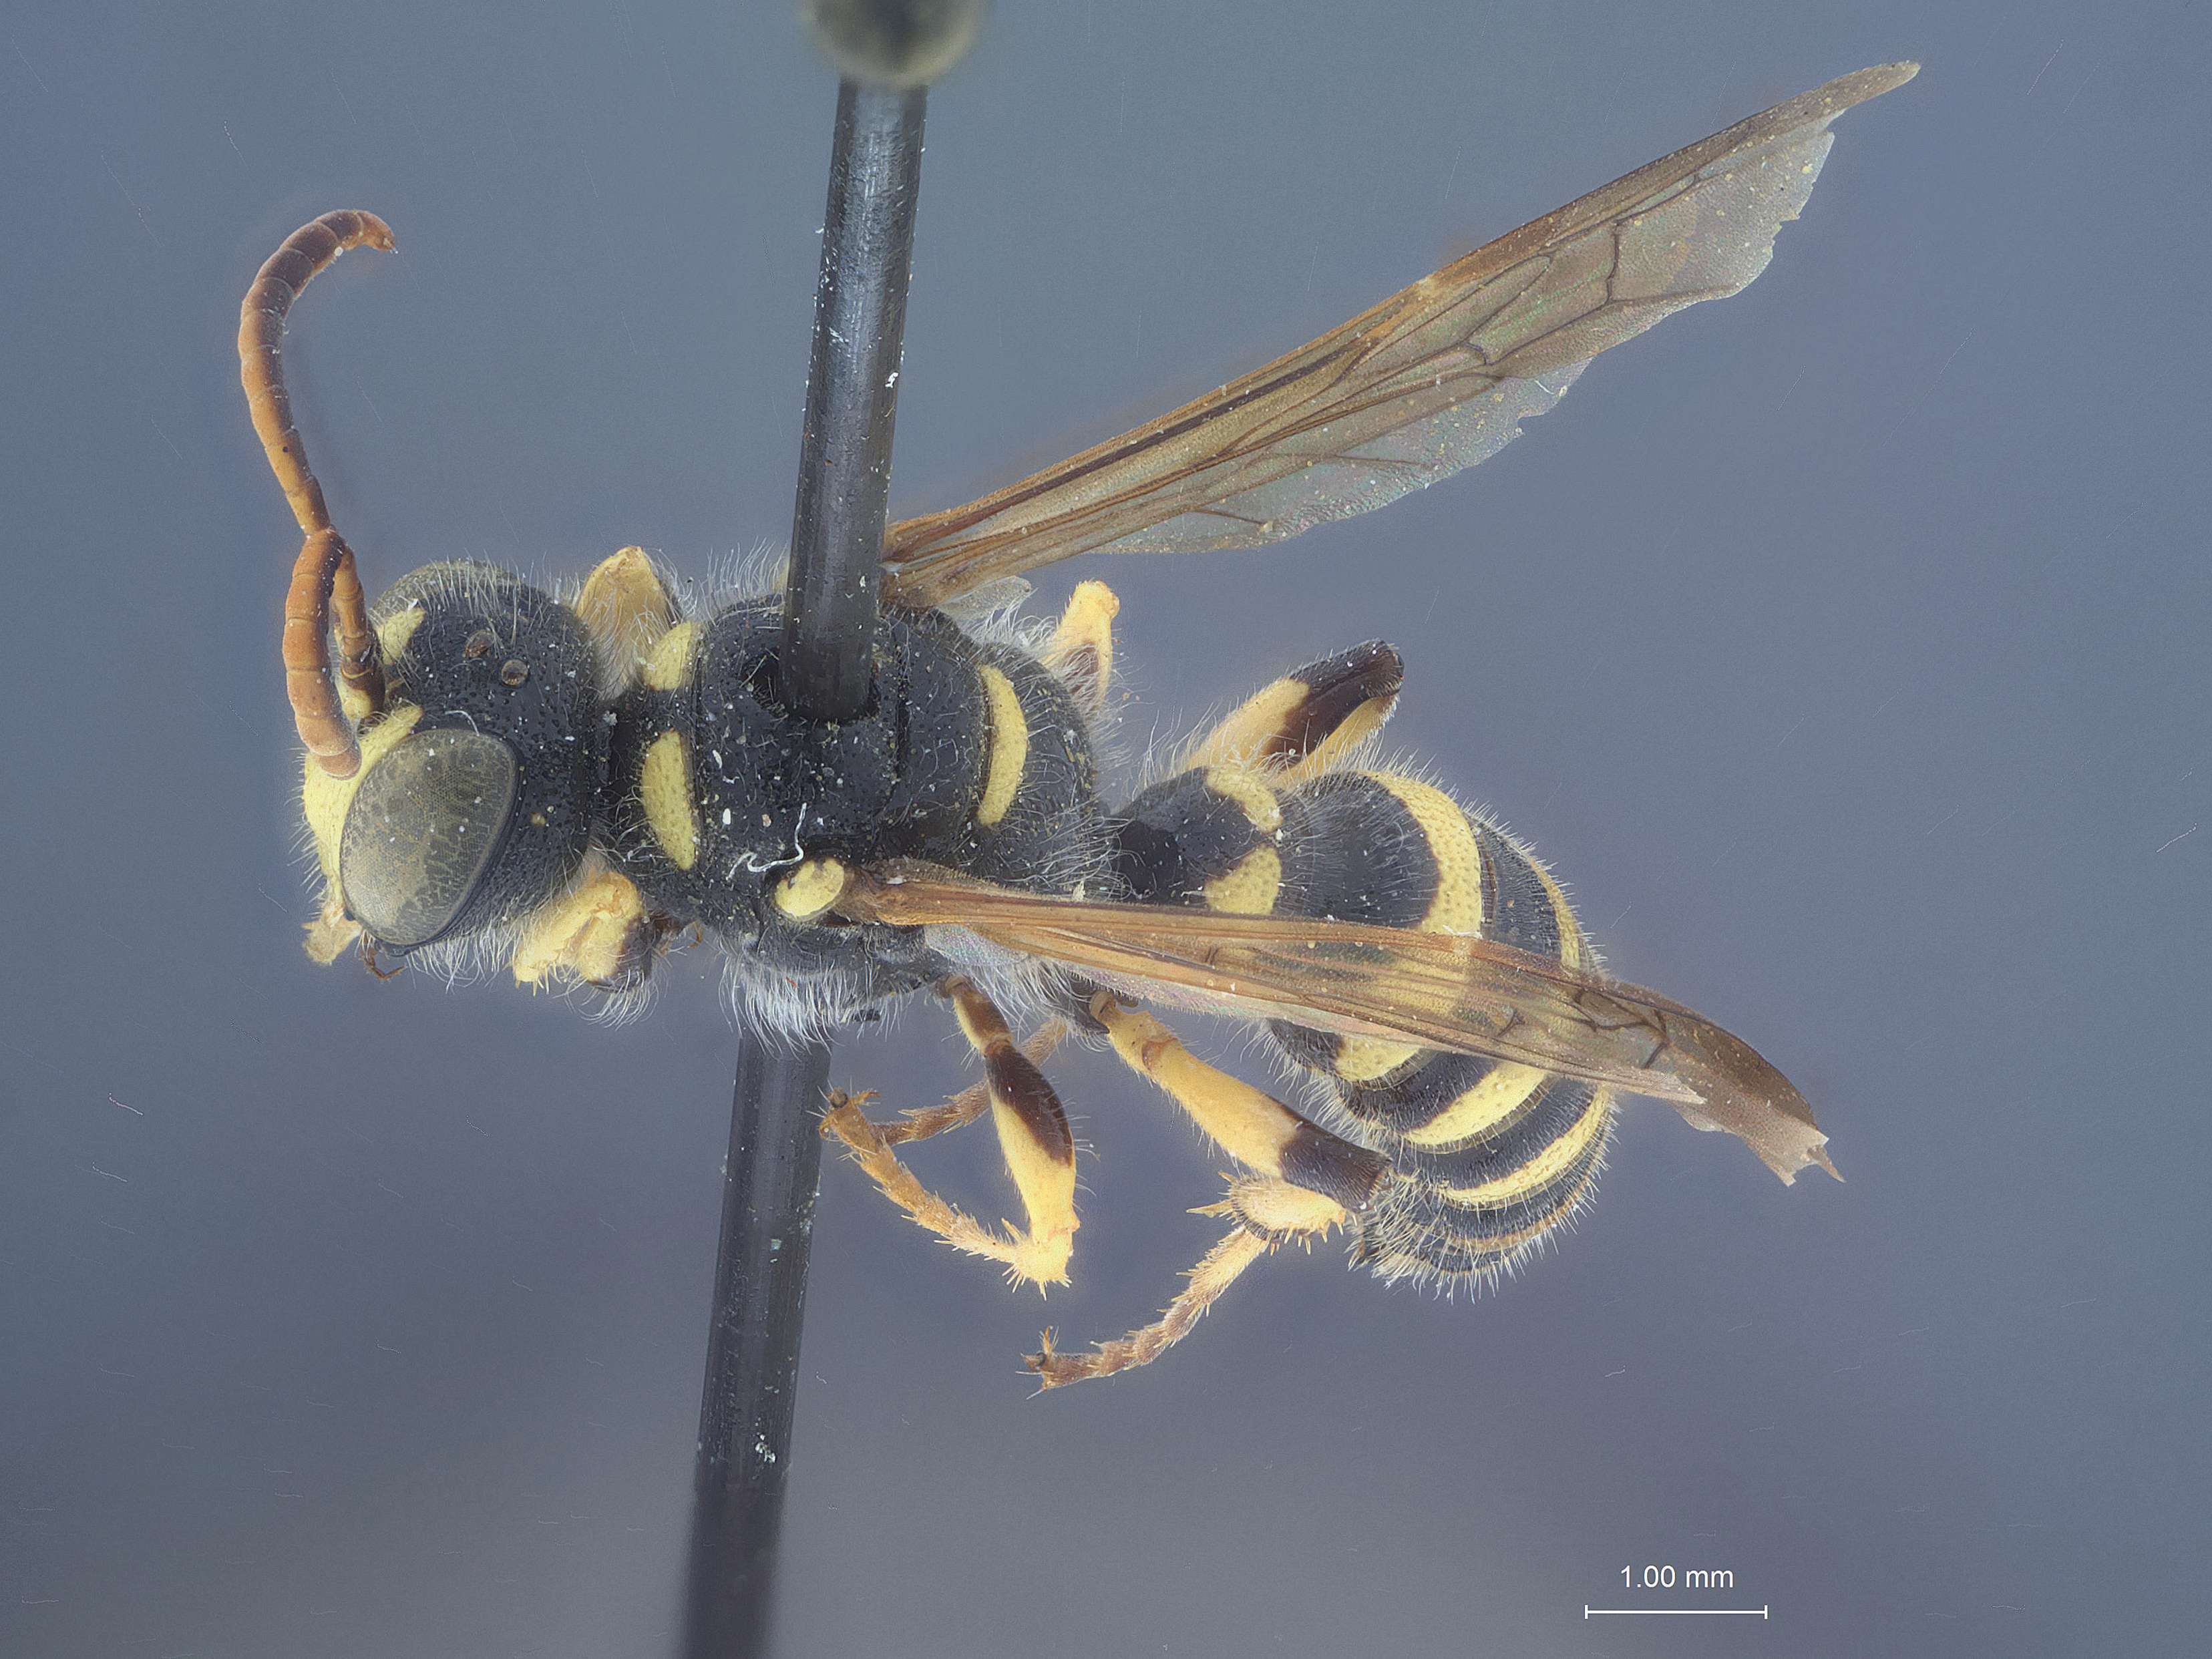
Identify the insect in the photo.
Cerceris occipitomaculata
